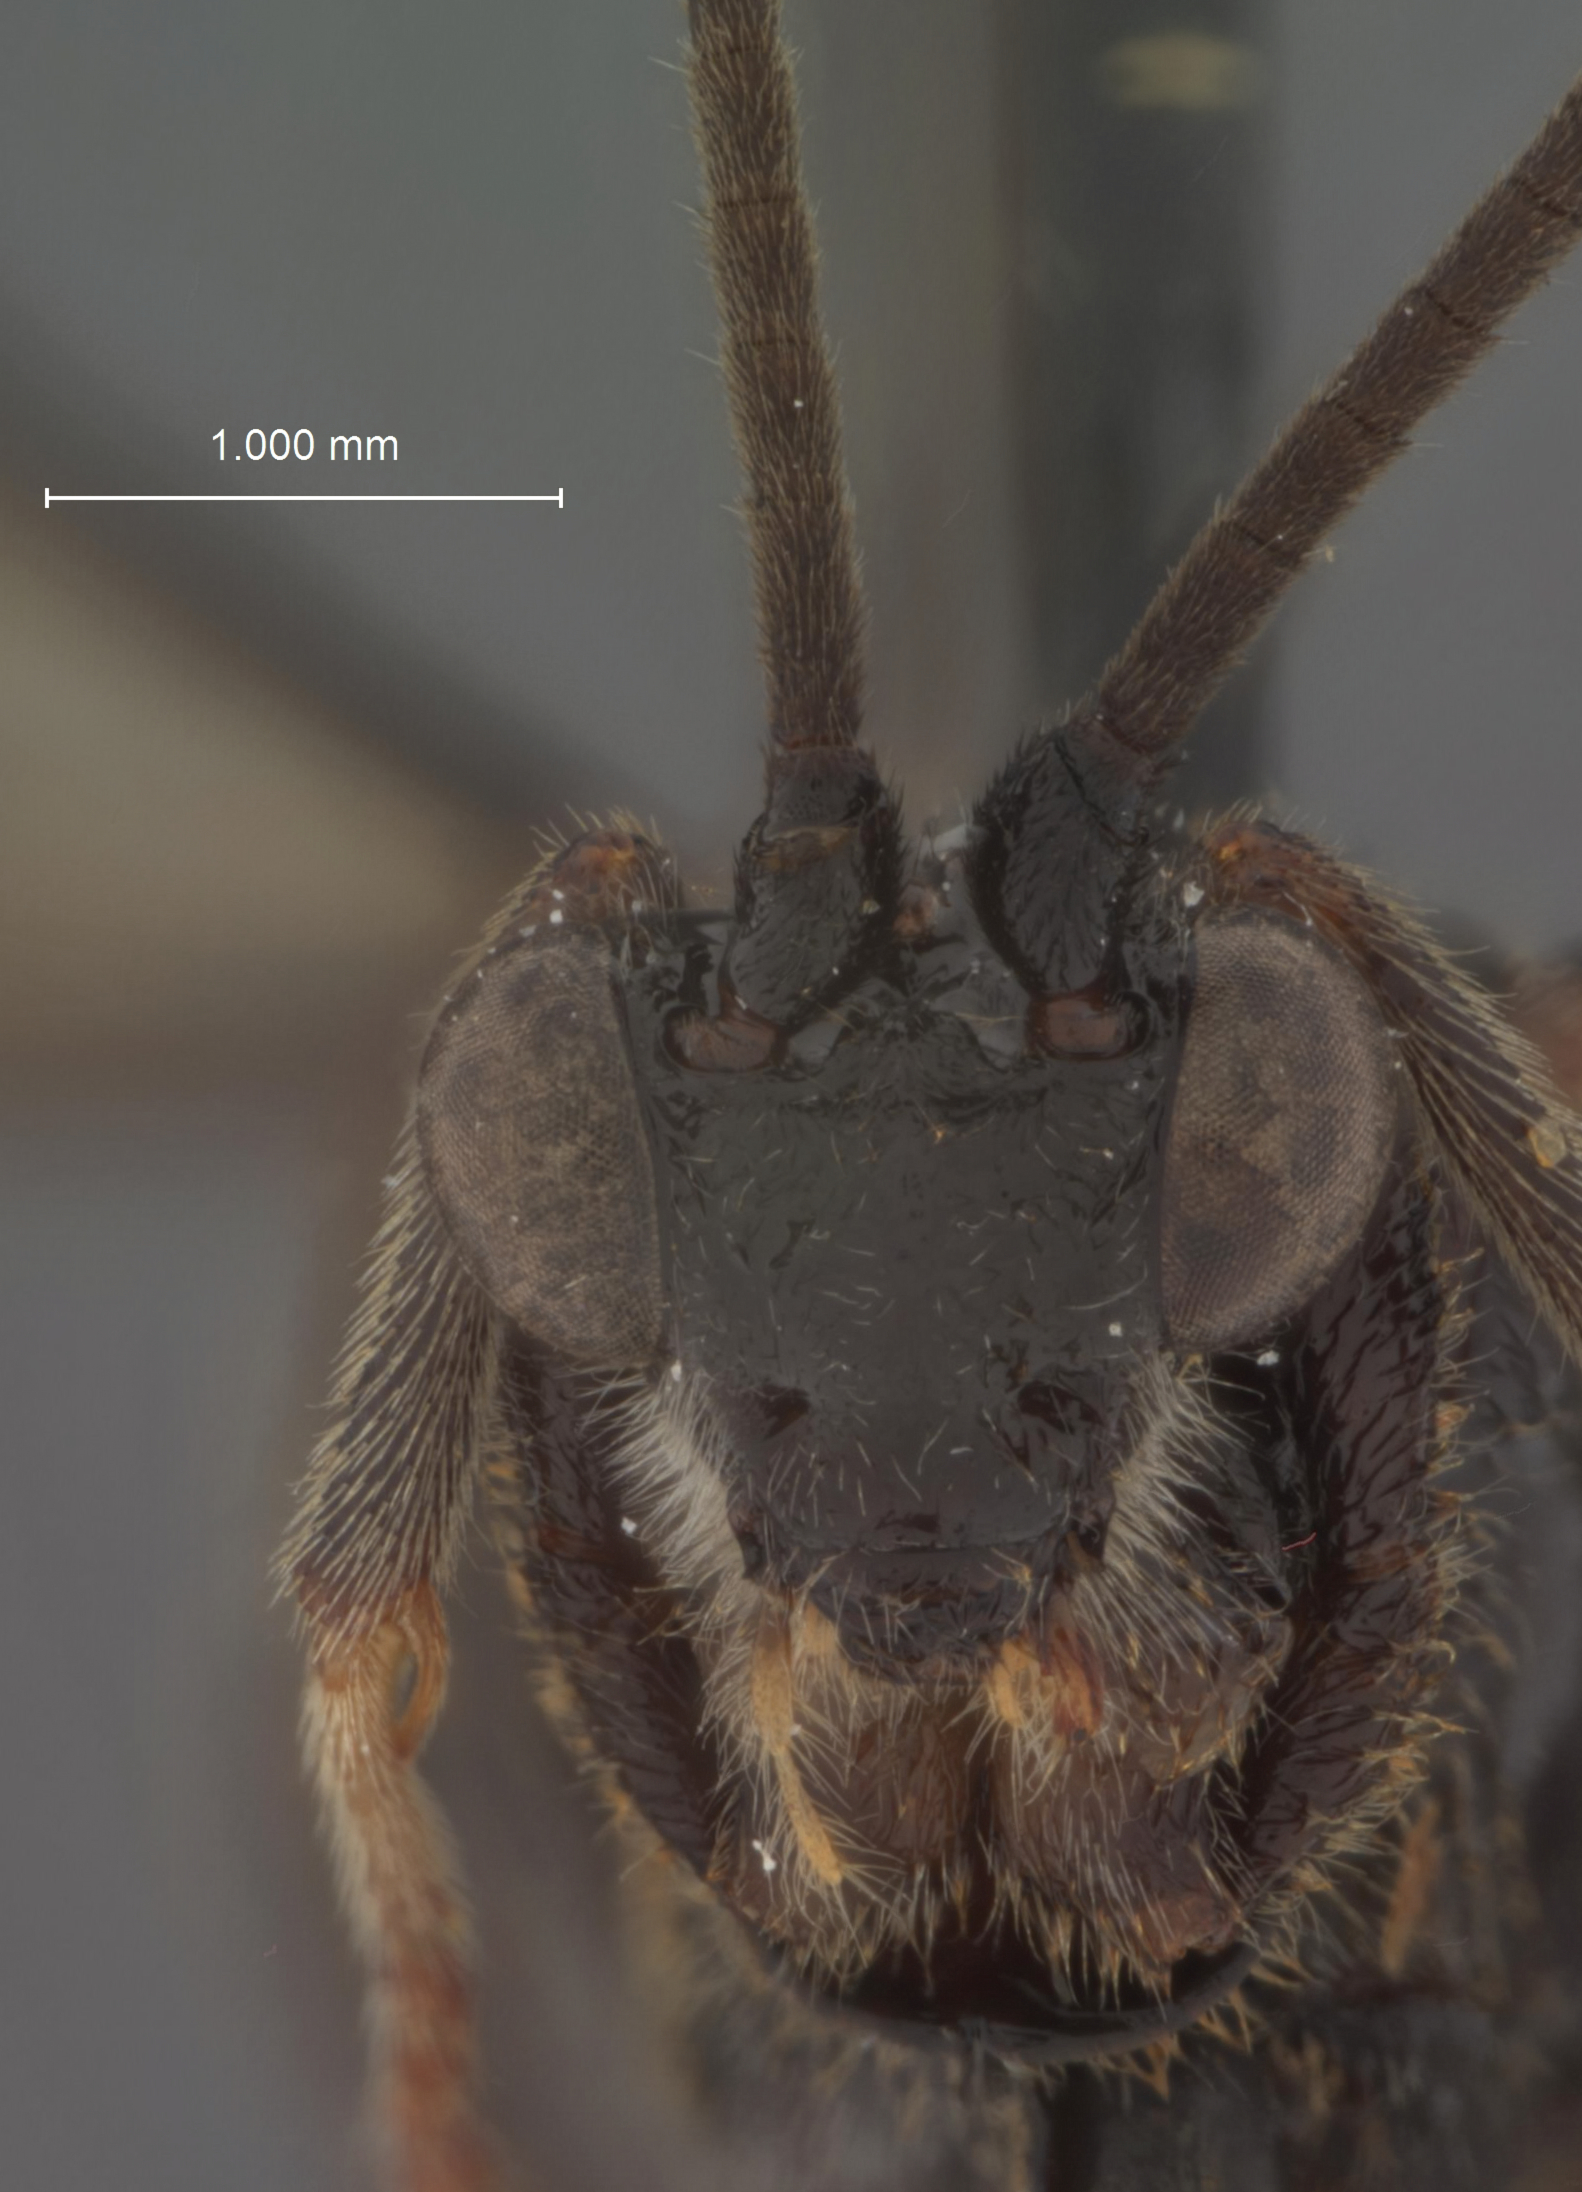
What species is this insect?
Alabagrus mixcoatl
